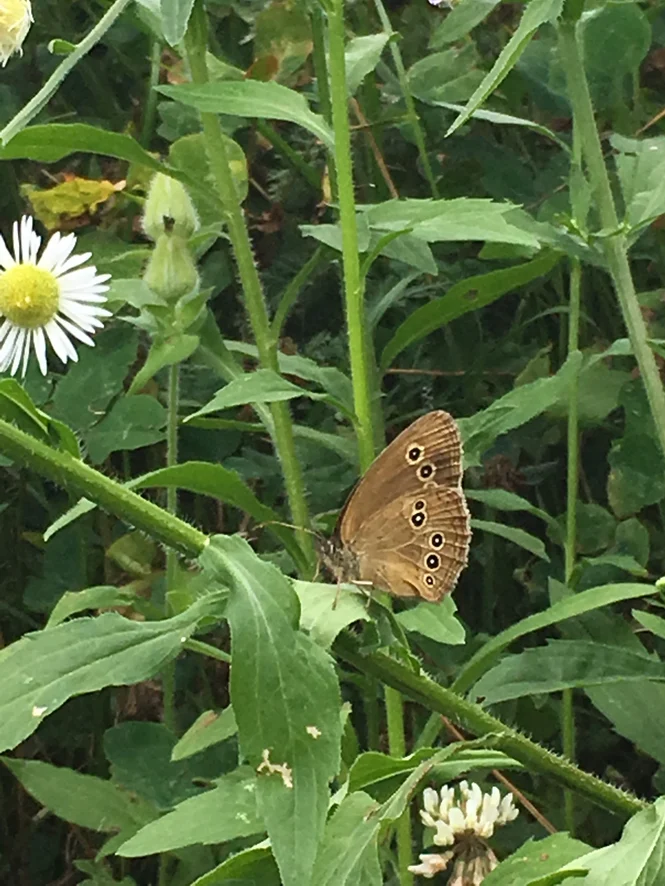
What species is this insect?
Aphantopus hyperantus
